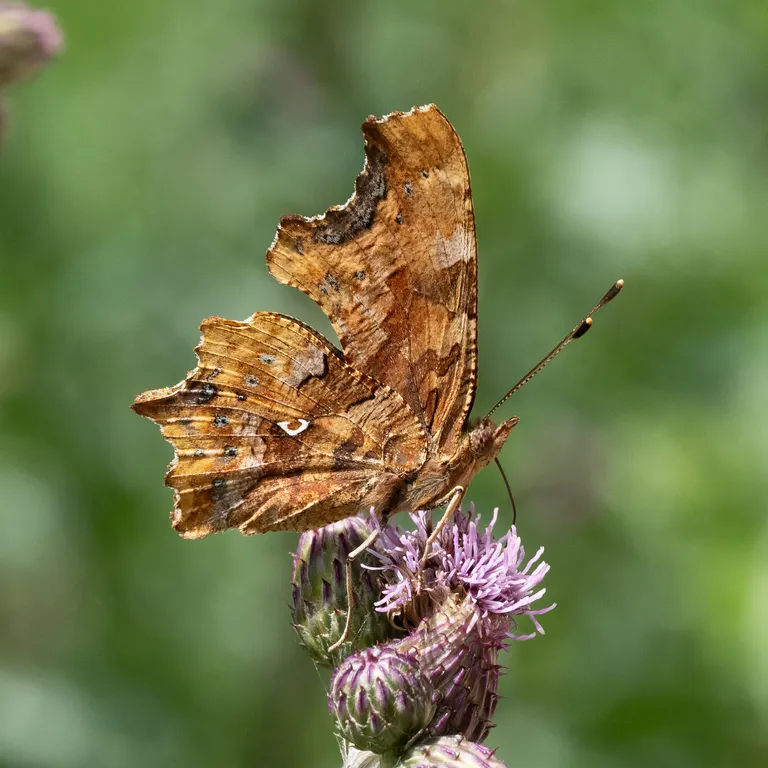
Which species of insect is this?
Polygonia c-album
